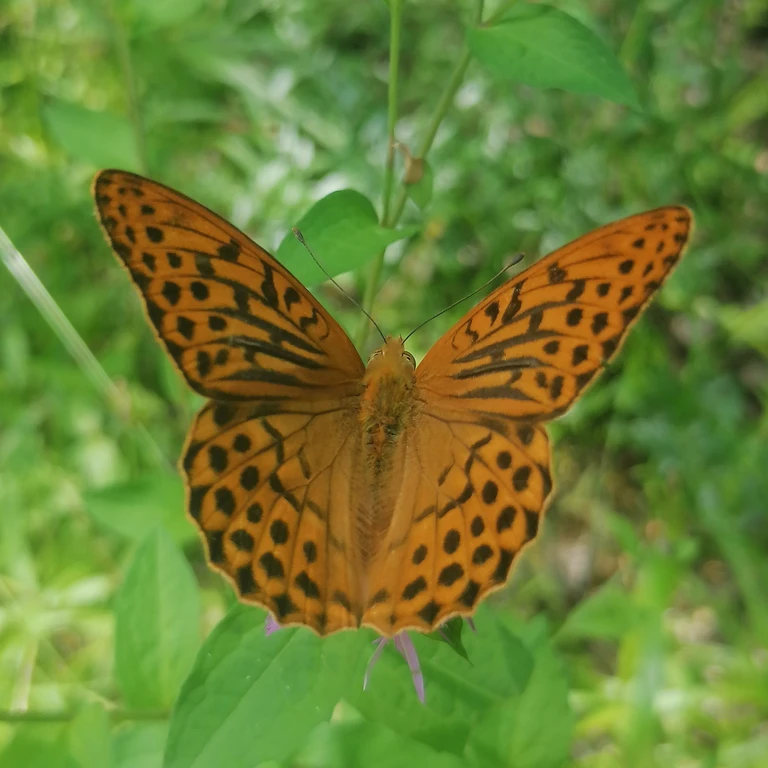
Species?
Argynnis paphia
